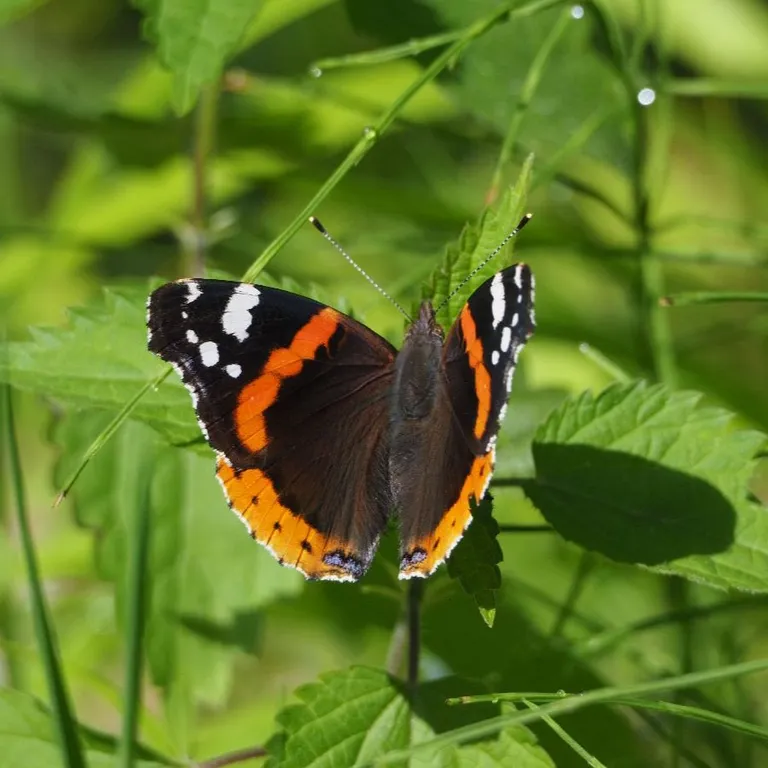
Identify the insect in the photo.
Vanessa atalanta
